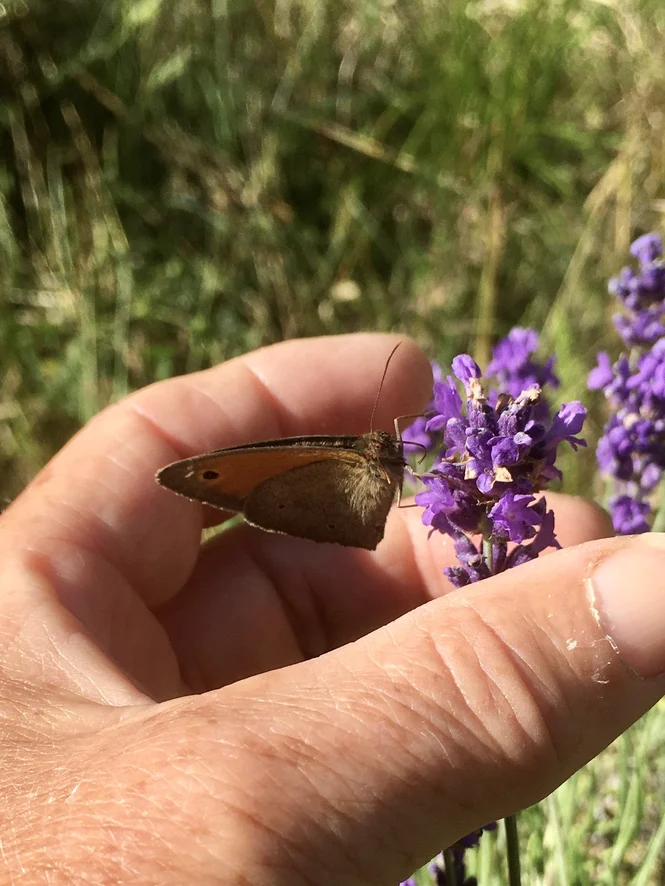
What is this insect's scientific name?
Maniola jurtina
